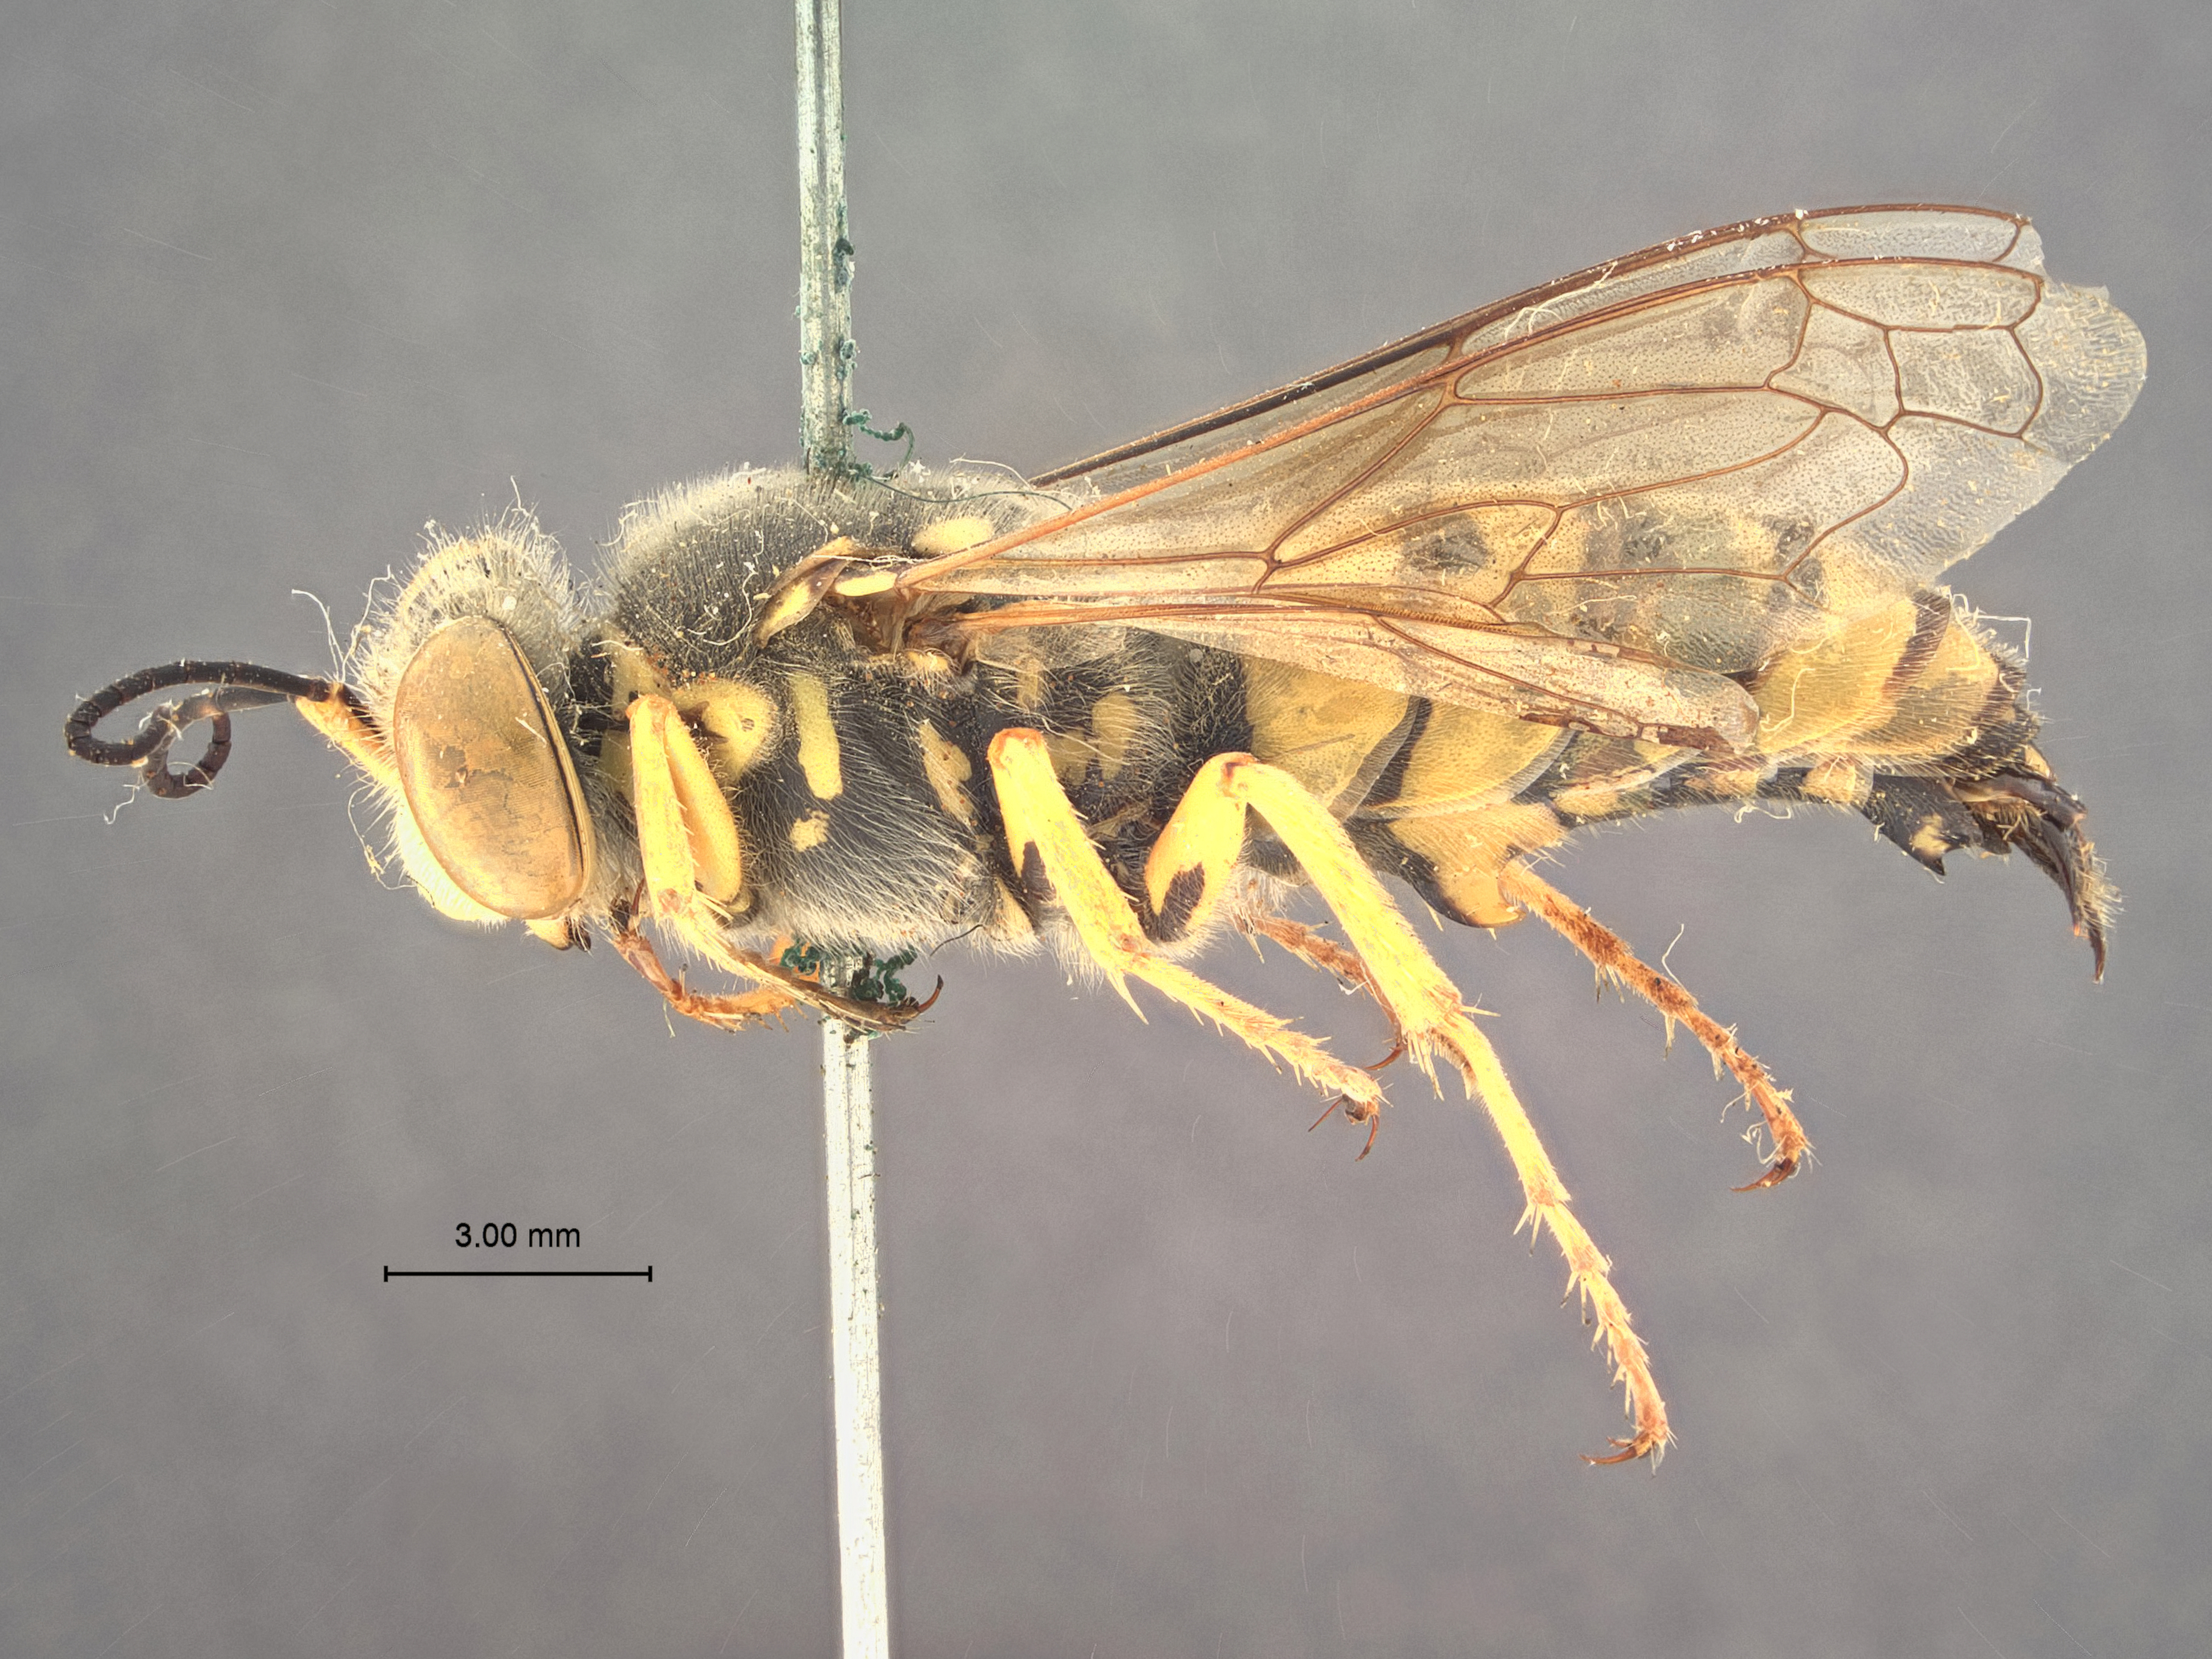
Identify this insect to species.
Bembix melanaspis
